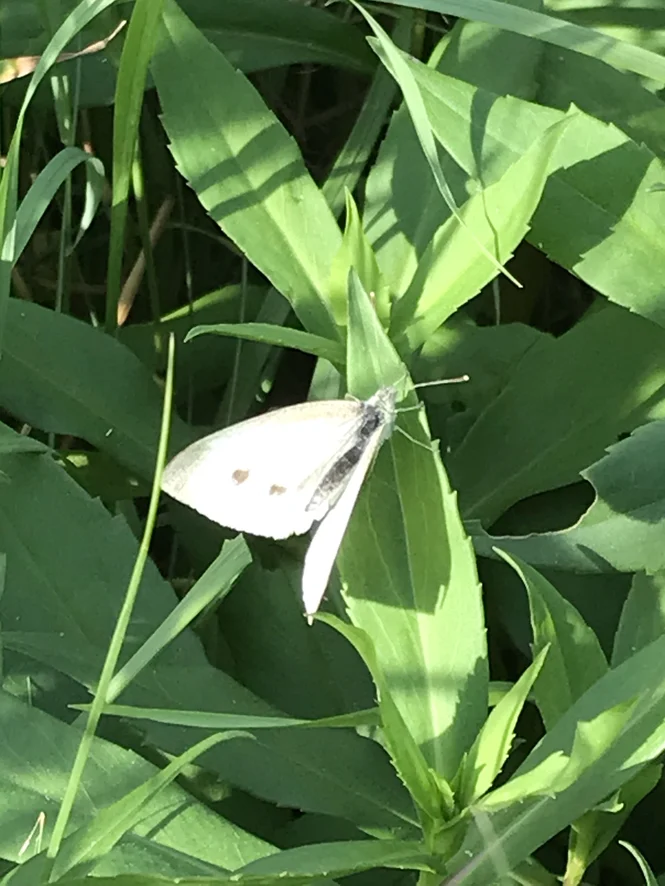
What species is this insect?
Pieris rapae
